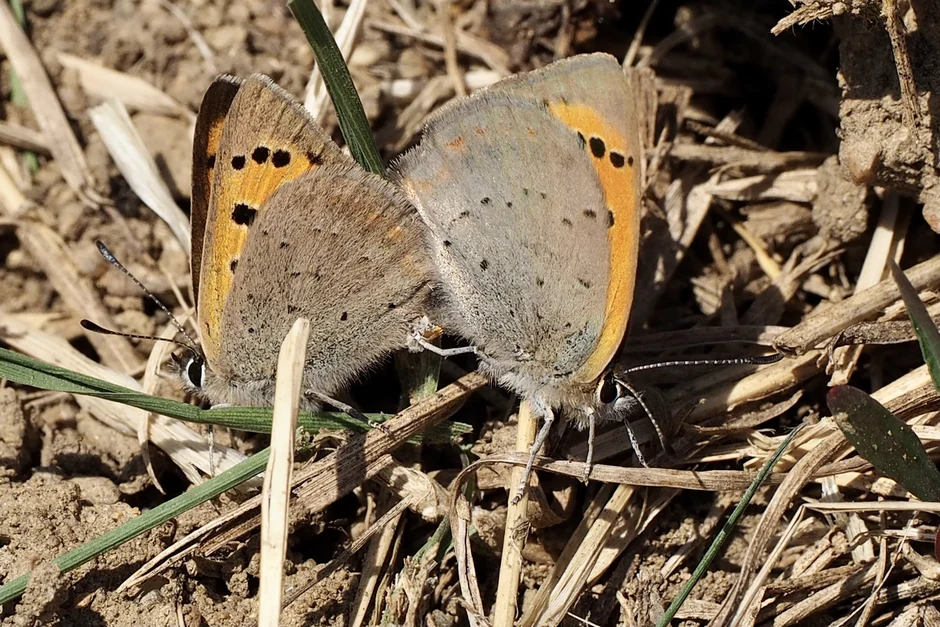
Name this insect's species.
Lycaena phlaeas
